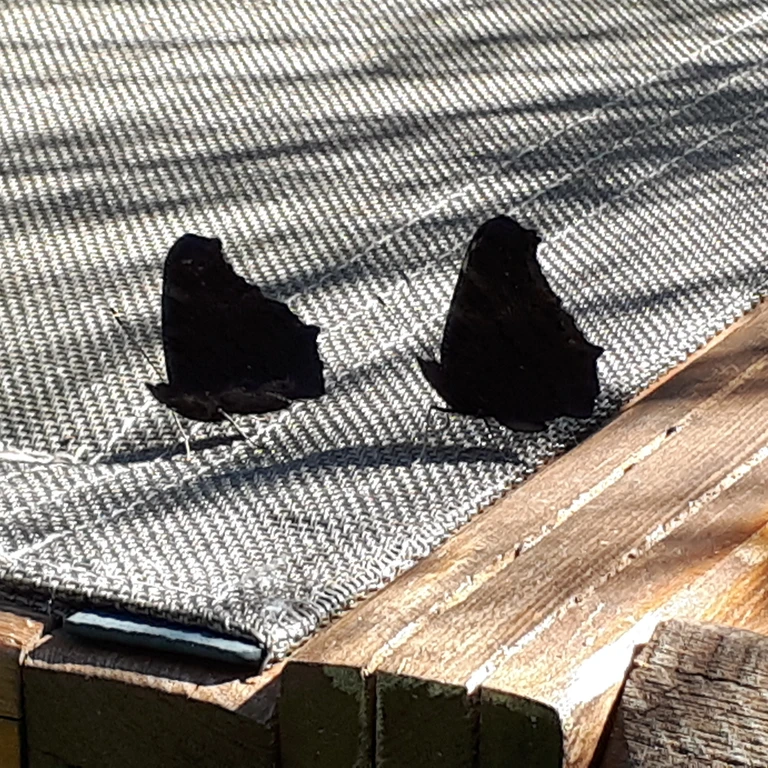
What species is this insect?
Aglais io
